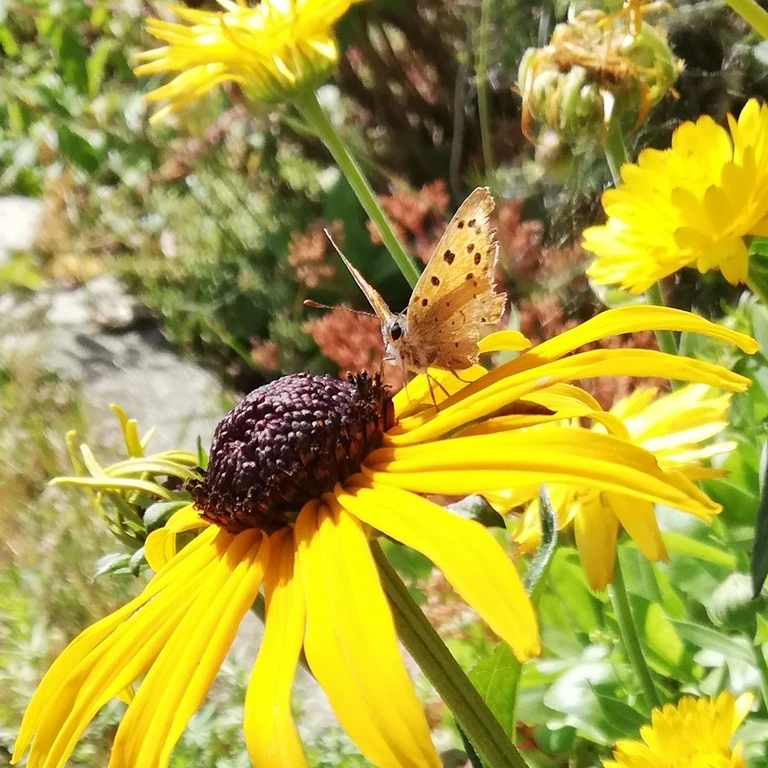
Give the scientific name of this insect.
Lycaena phlaeas
